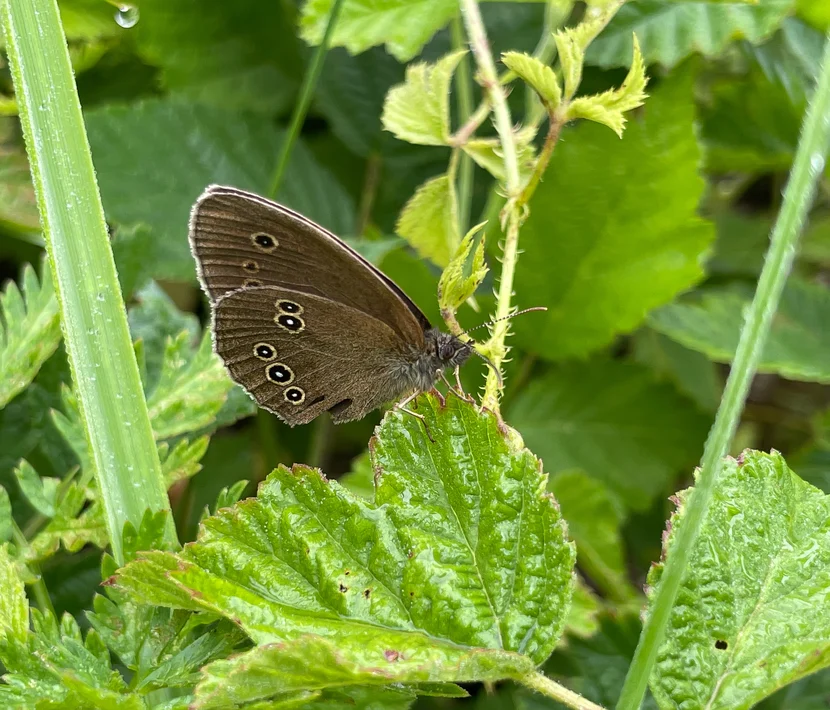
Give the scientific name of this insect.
Aphantopus hyperantus
